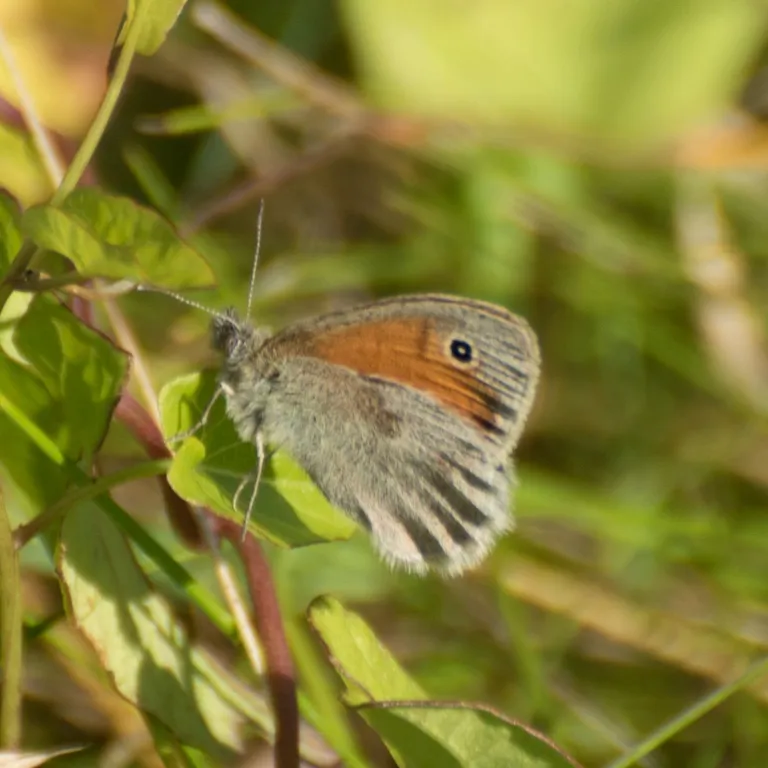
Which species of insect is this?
Coenonympha pamphilus
